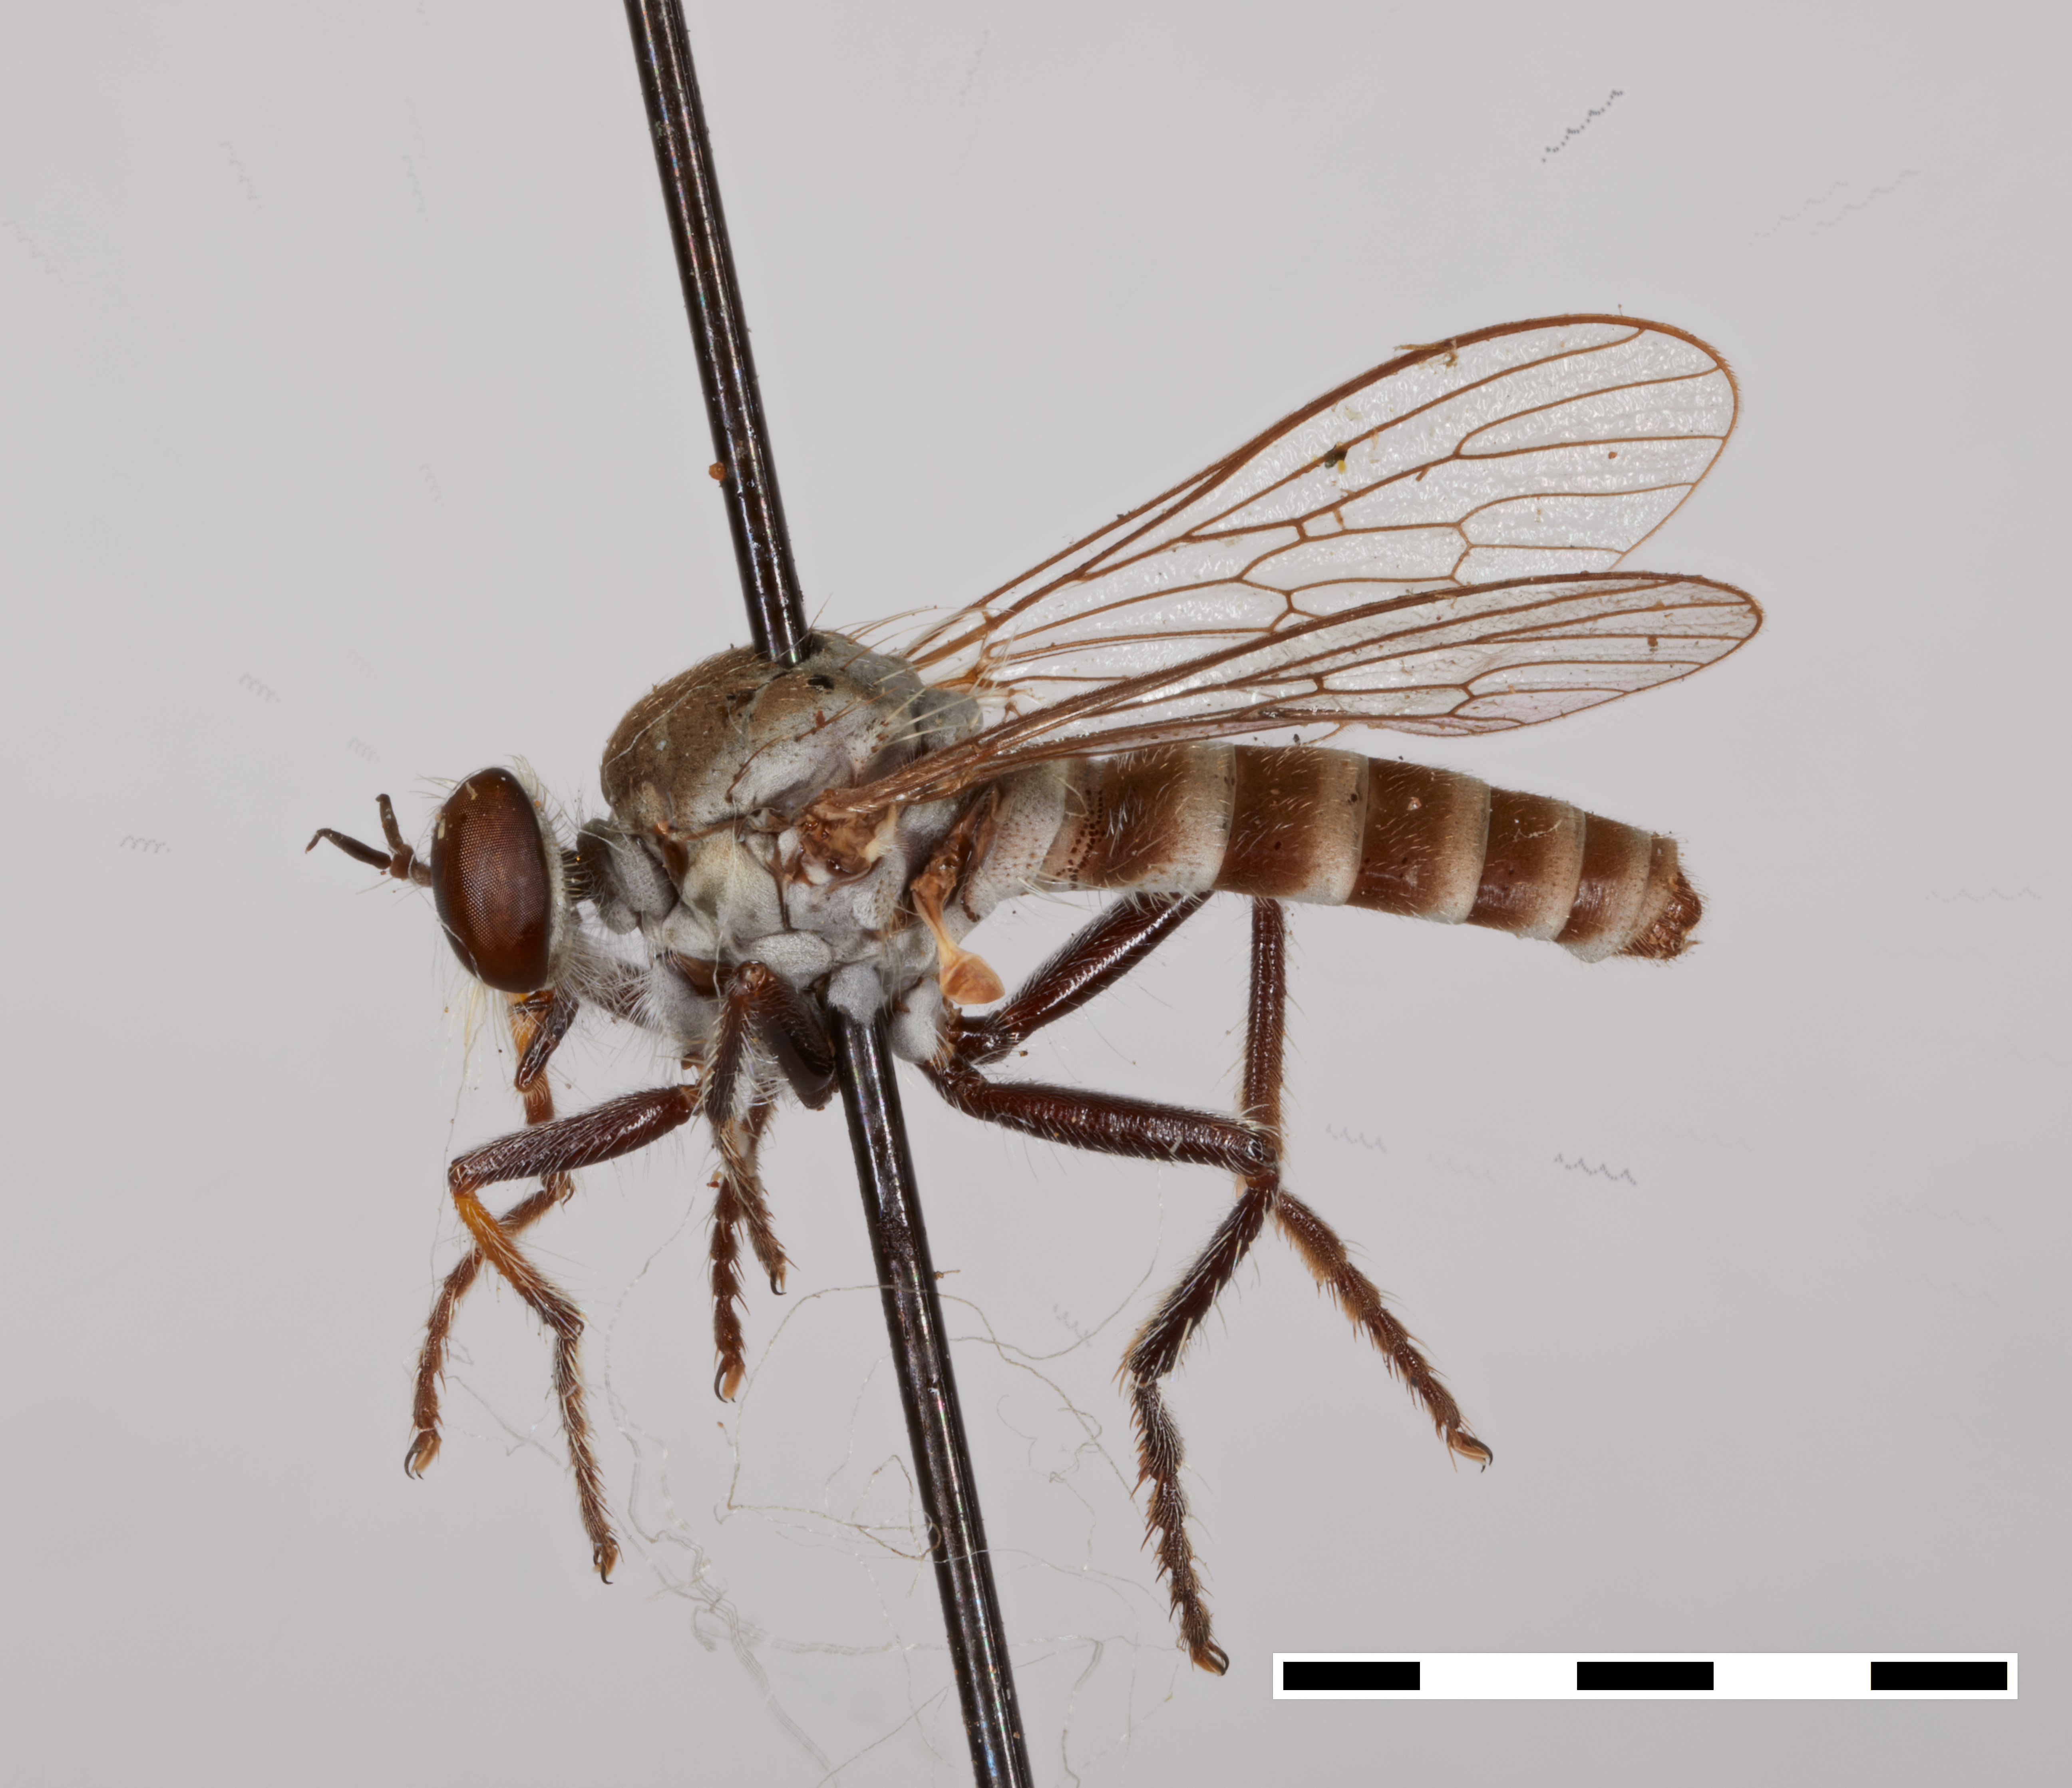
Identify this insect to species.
Cophura arizonensis
